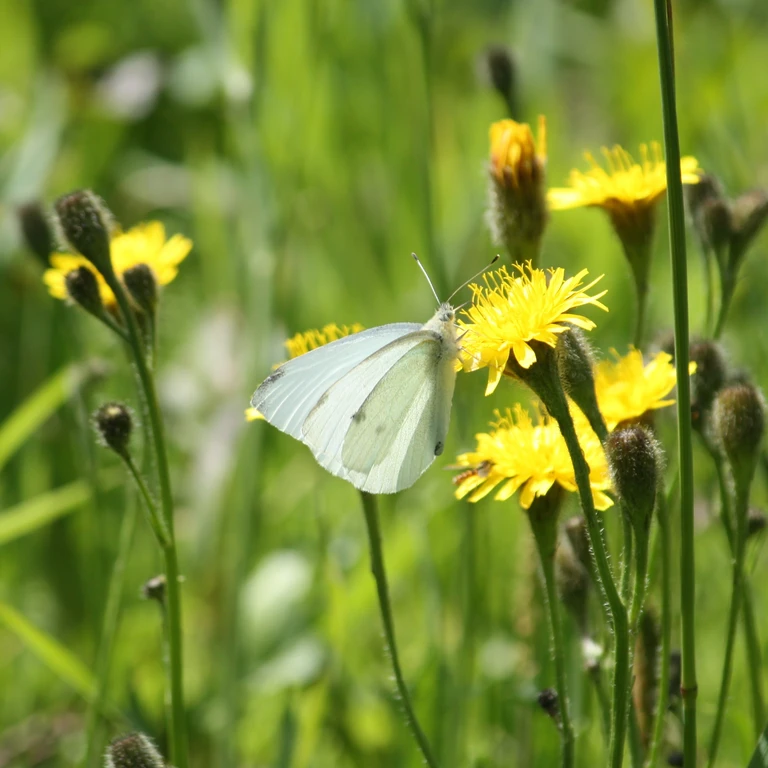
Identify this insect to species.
Pieris rapae
